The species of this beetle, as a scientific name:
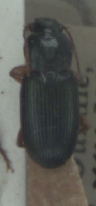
Ophonus azureus
